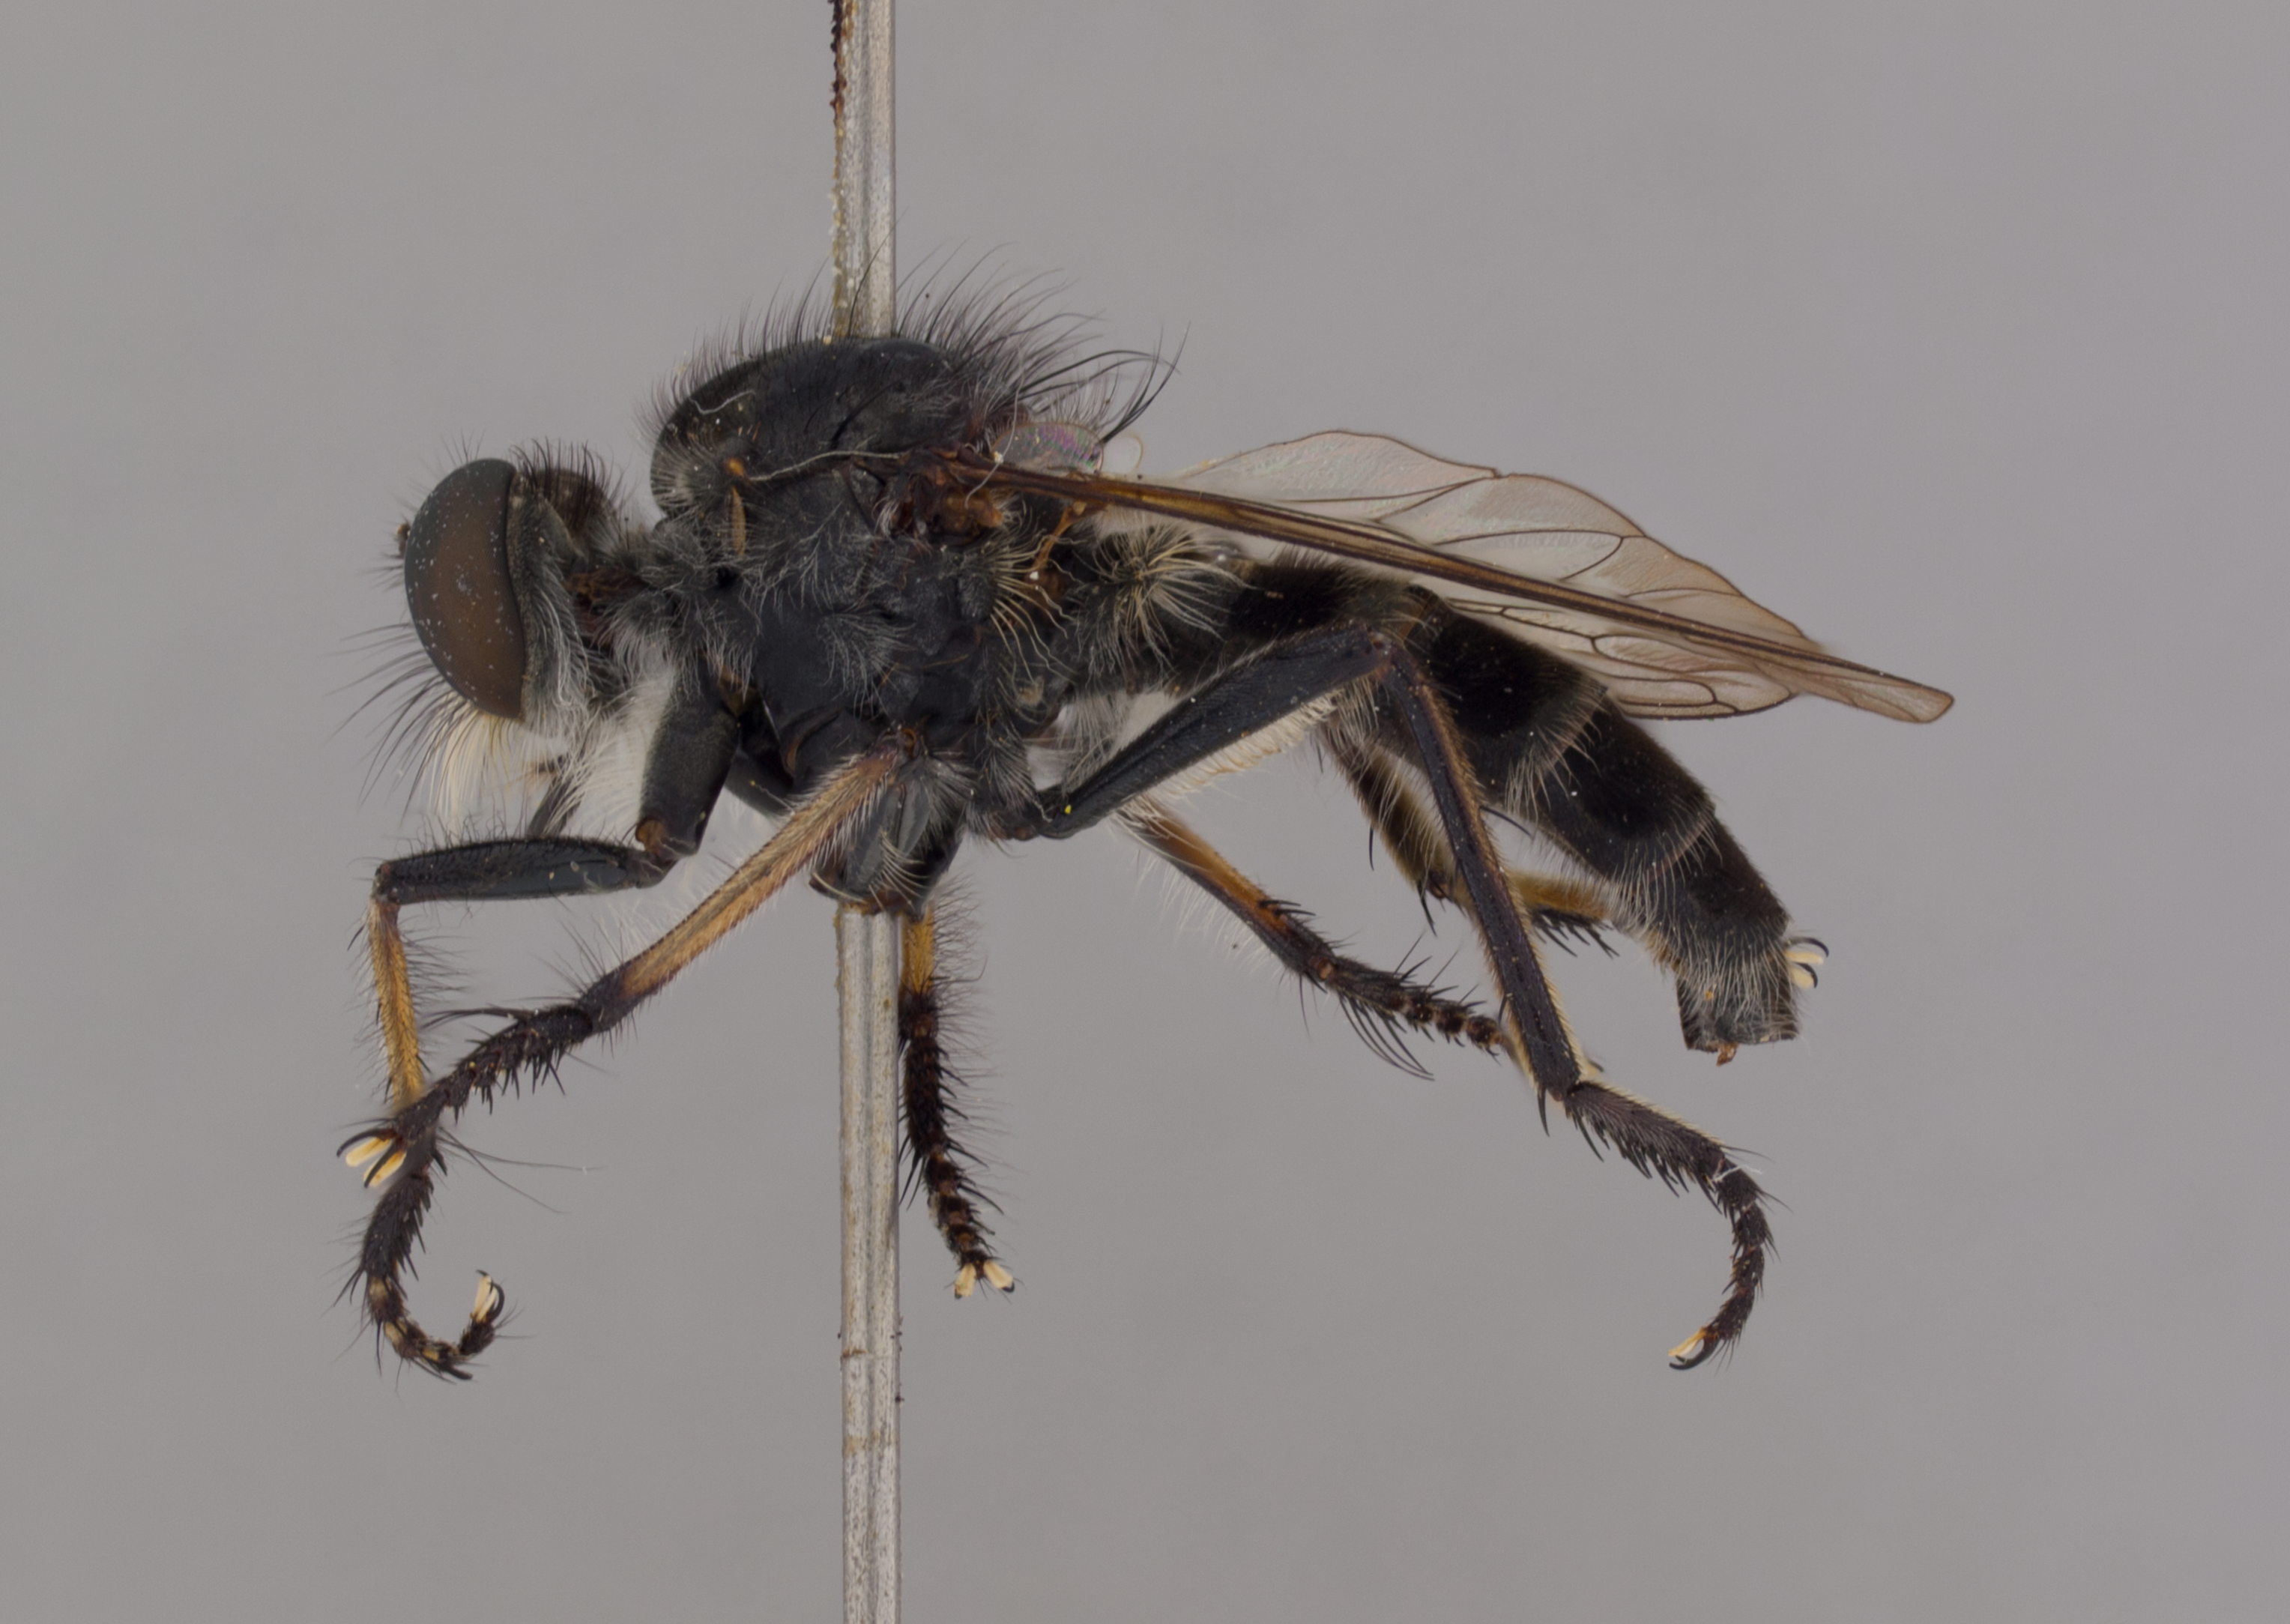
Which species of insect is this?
Astochia lancealata
